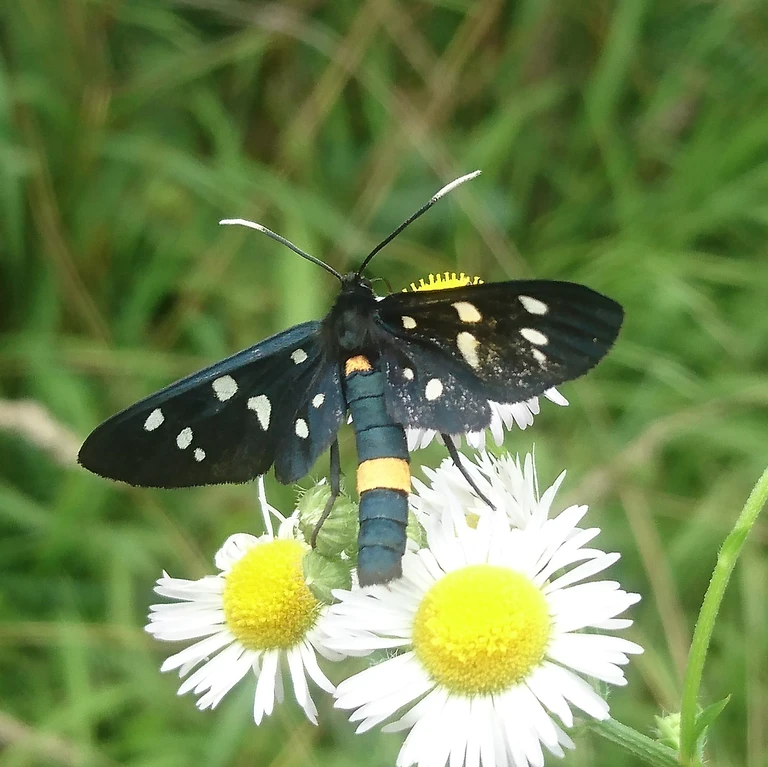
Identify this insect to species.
Amata phegea
